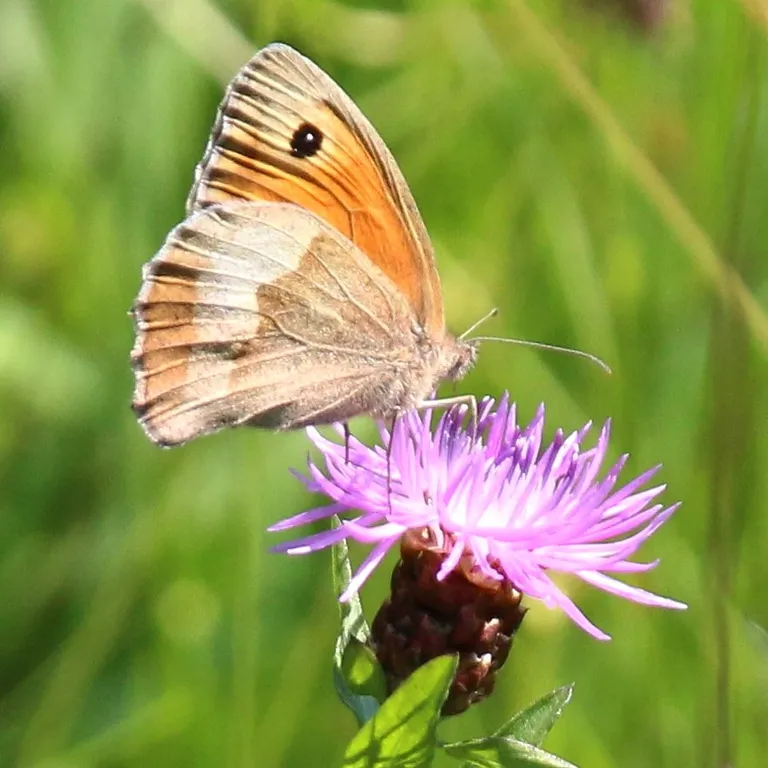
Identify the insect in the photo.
Maniola jurtina
